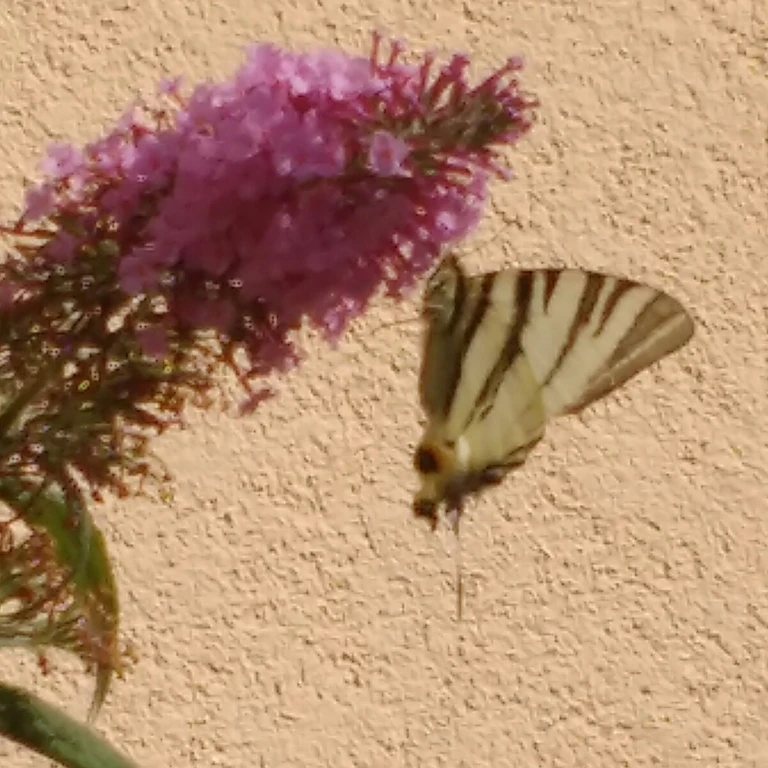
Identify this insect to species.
Iphiclides podalirius
